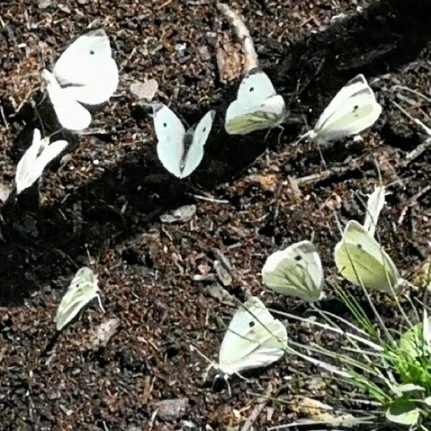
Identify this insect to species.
Pieris rapae
